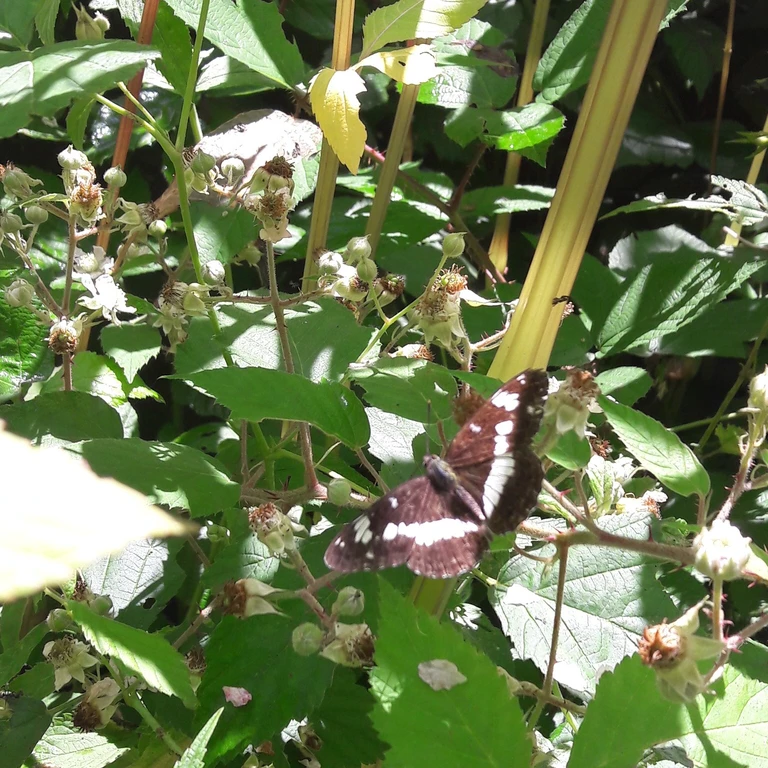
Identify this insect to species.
Limenitis camilla (also Ladoga camilla)
